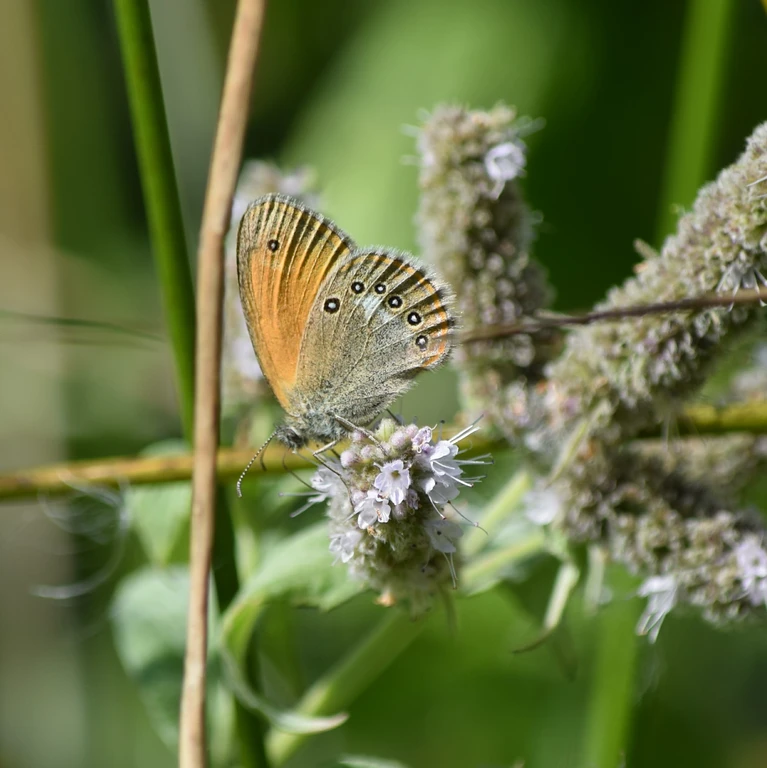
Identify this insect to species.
Coenonympha glycerion (also Coenonympha iphis)
